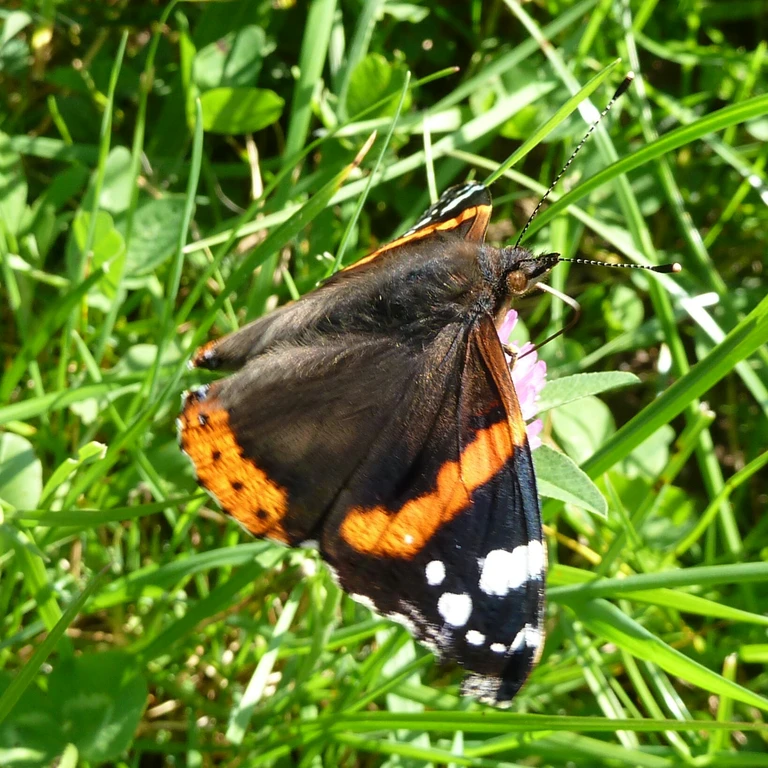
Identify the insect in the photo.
Vanessa atalanta
